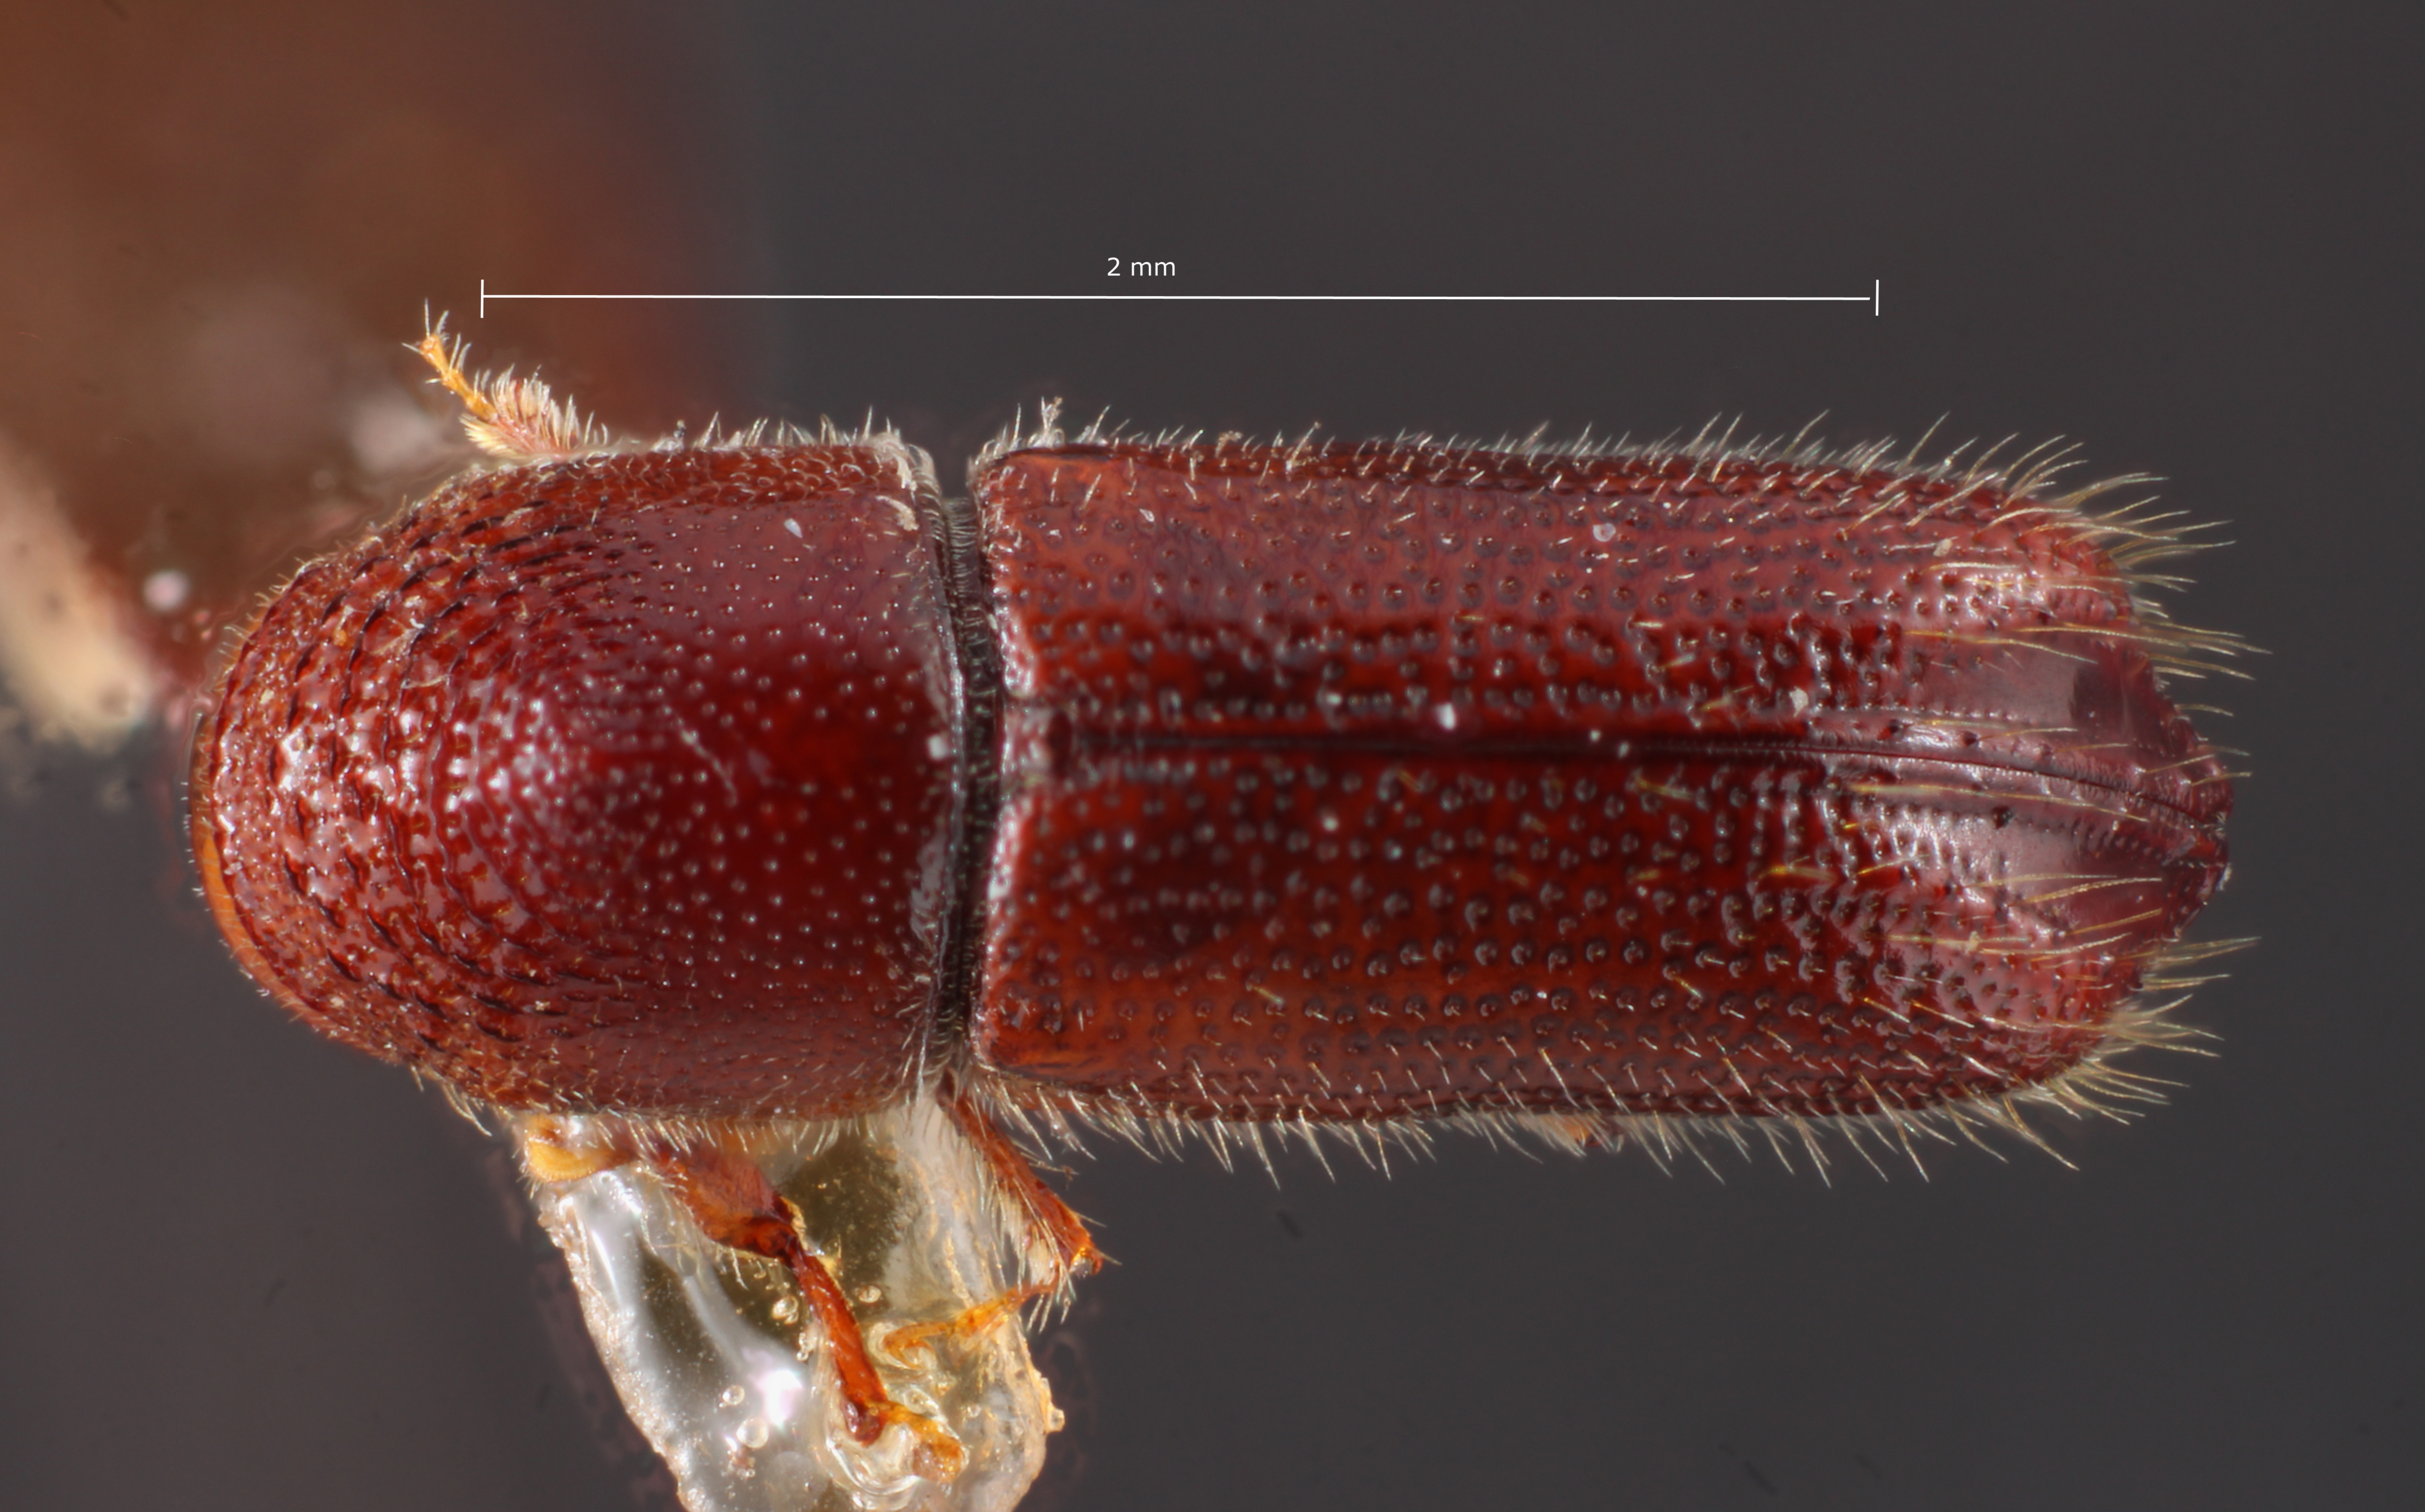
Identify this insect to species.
Pityophthorus grandis
